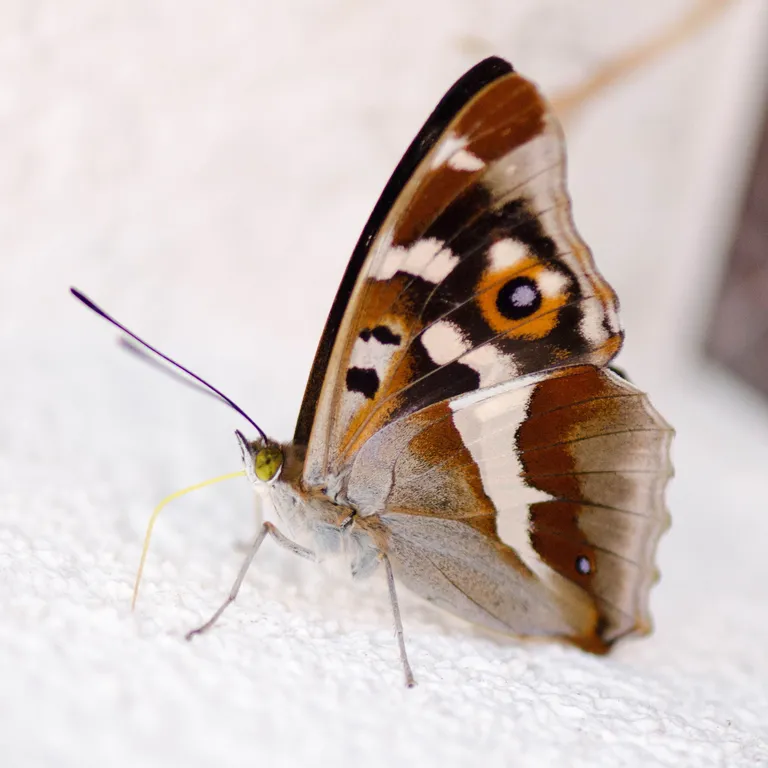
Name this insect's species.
Apatura iris
